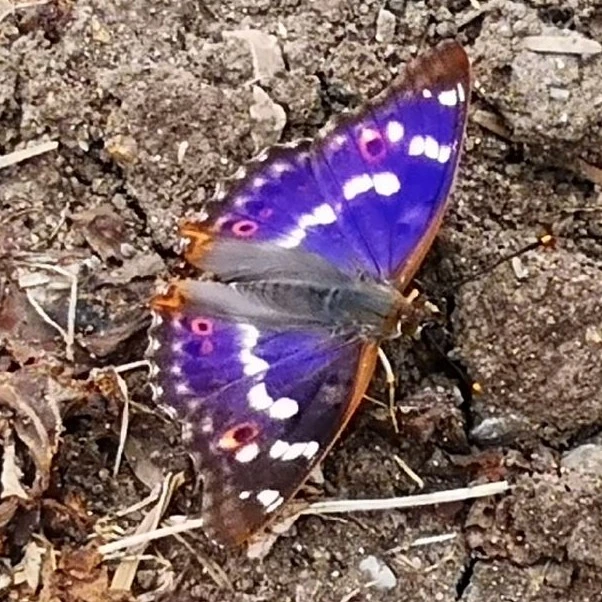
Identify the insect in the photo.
Apatura ilia
